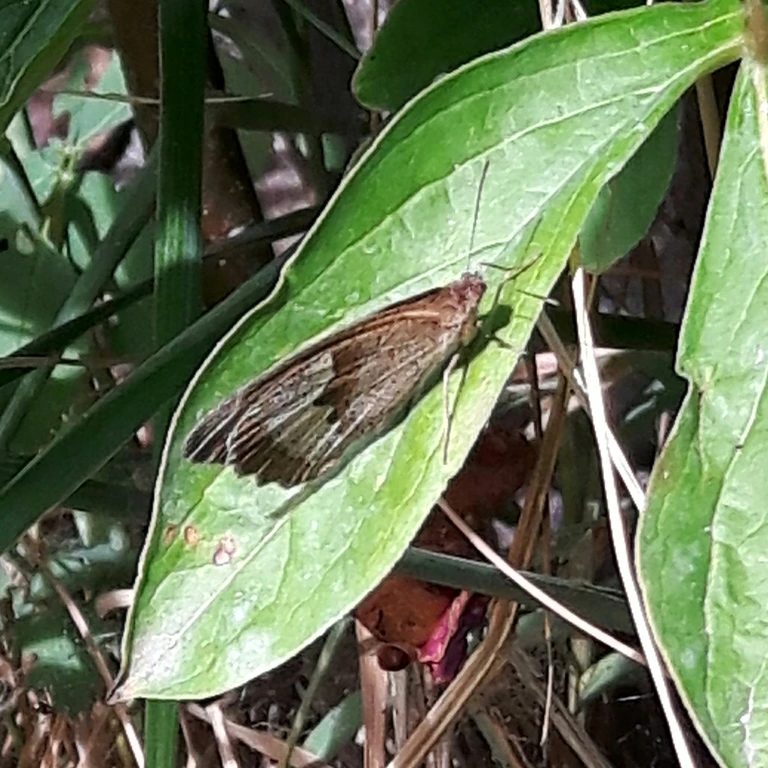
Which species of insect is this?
Maniola jurtina
